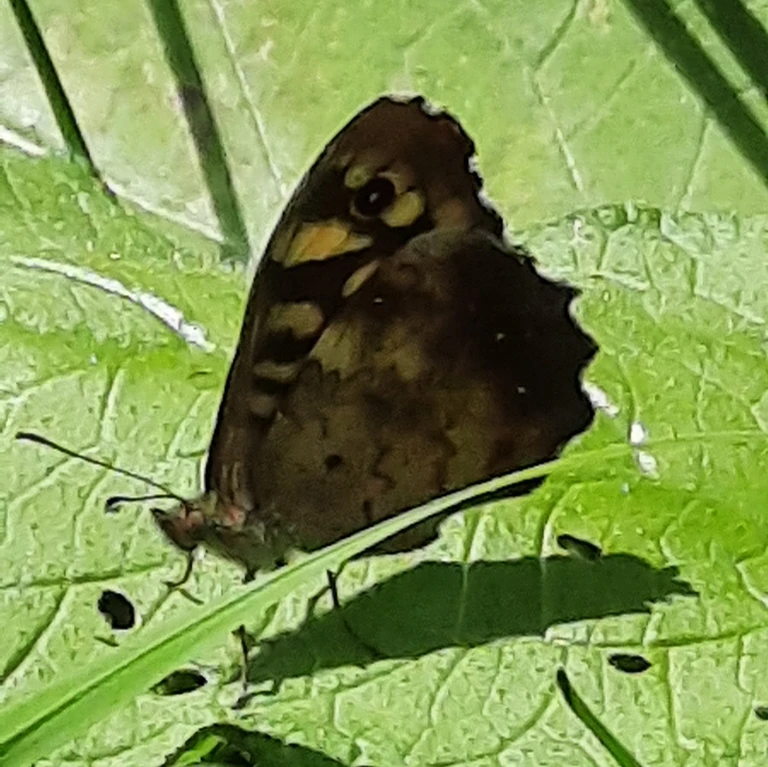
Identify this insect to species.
Pararge aegeria
